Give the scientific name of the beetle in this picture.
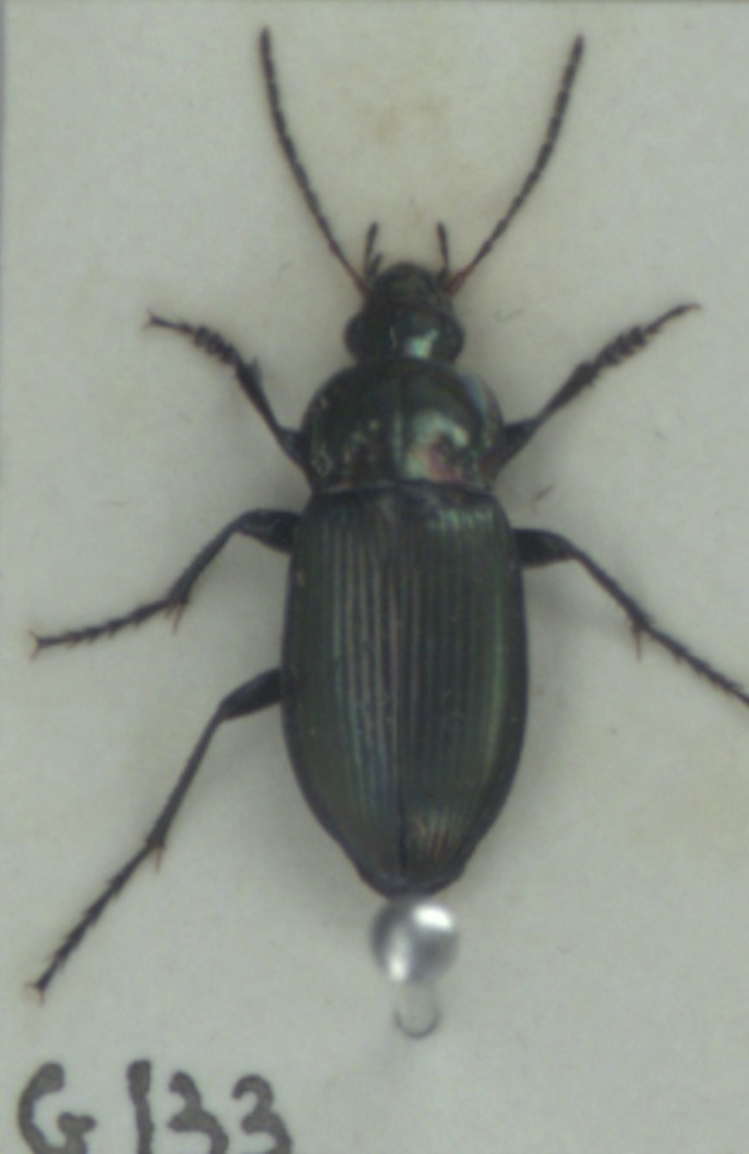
Poecilus versicolor
